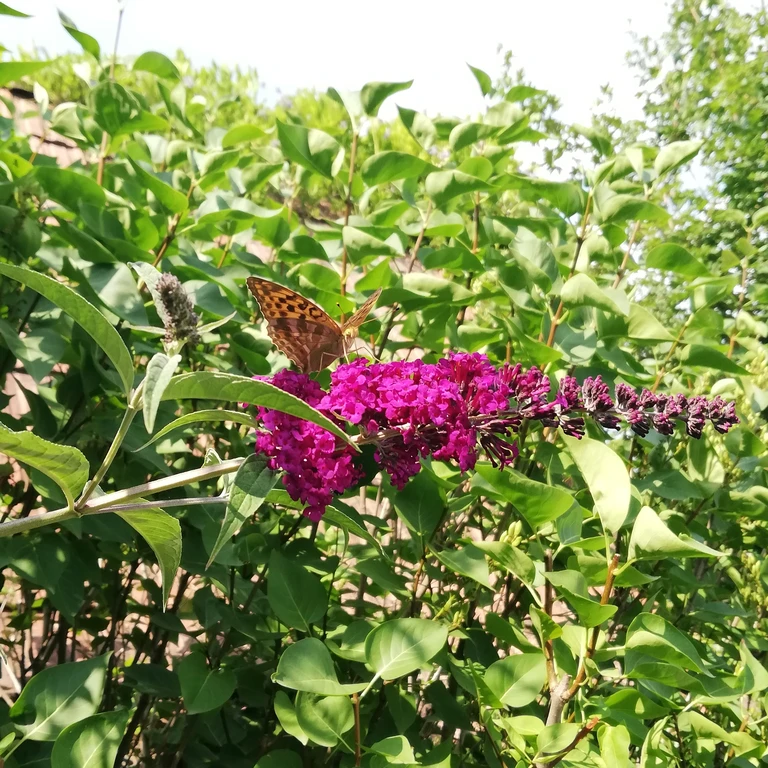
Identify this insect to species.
Argynnis paphia
